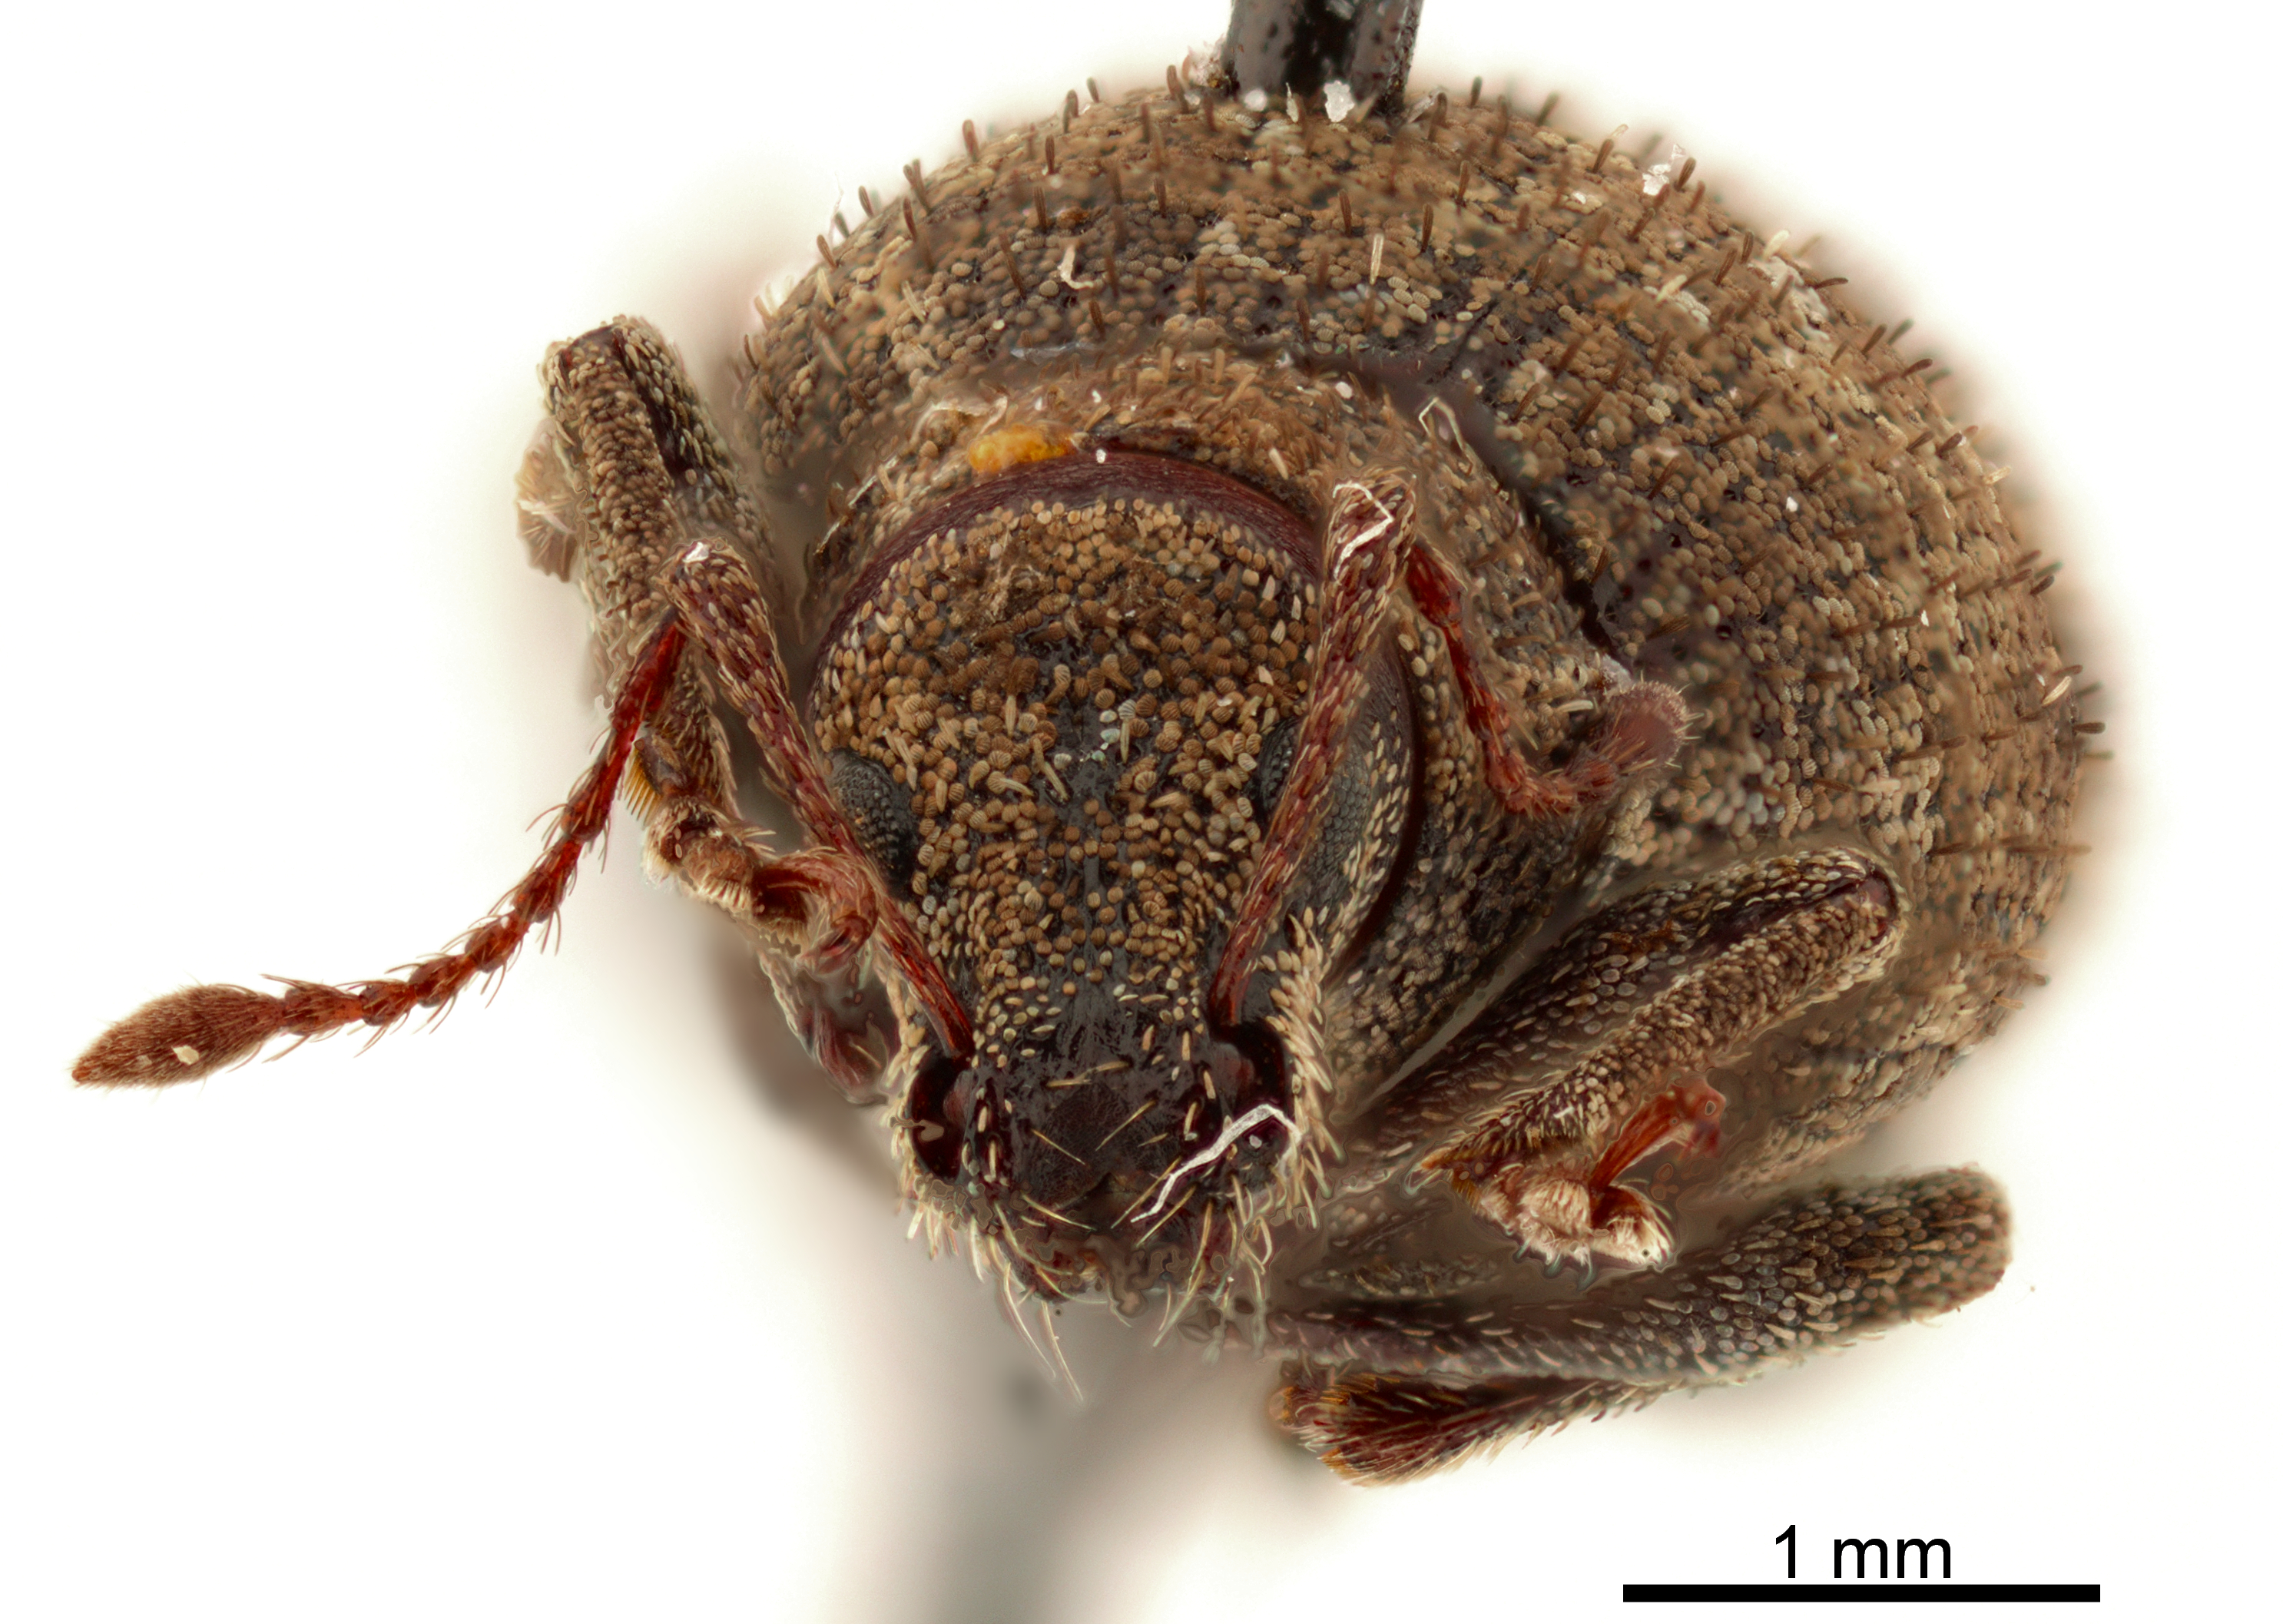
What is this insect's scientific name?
Geoderces incomptus (also Nemocestes incomptus)
